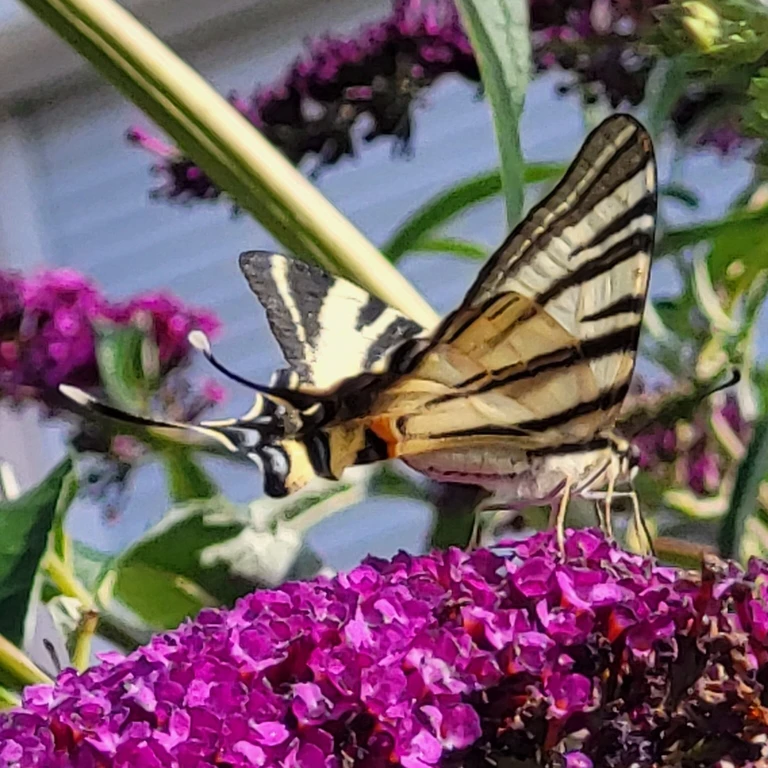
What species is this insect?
Iphiclides podalirius
